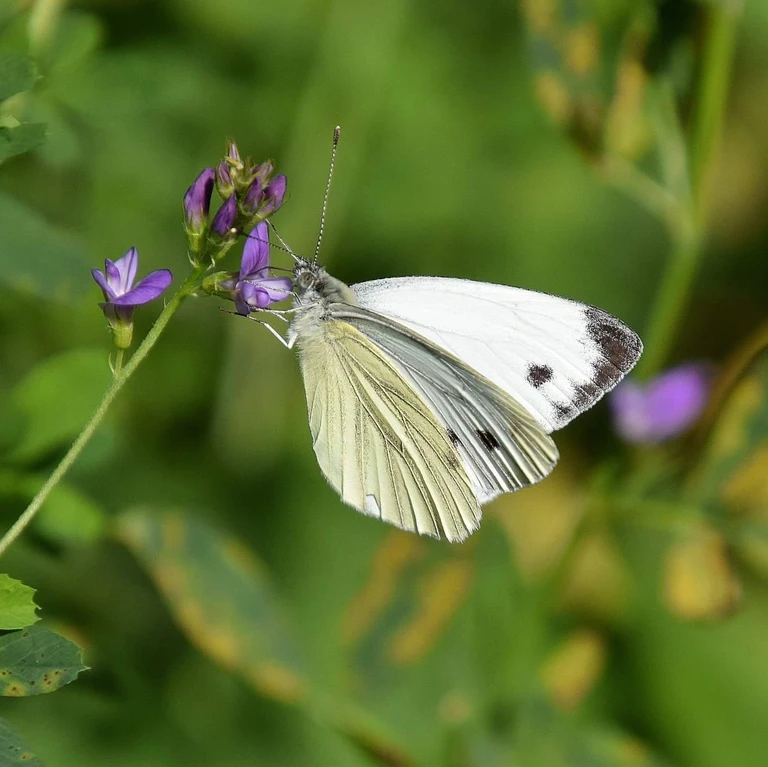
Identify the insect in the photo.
Pieris napi
